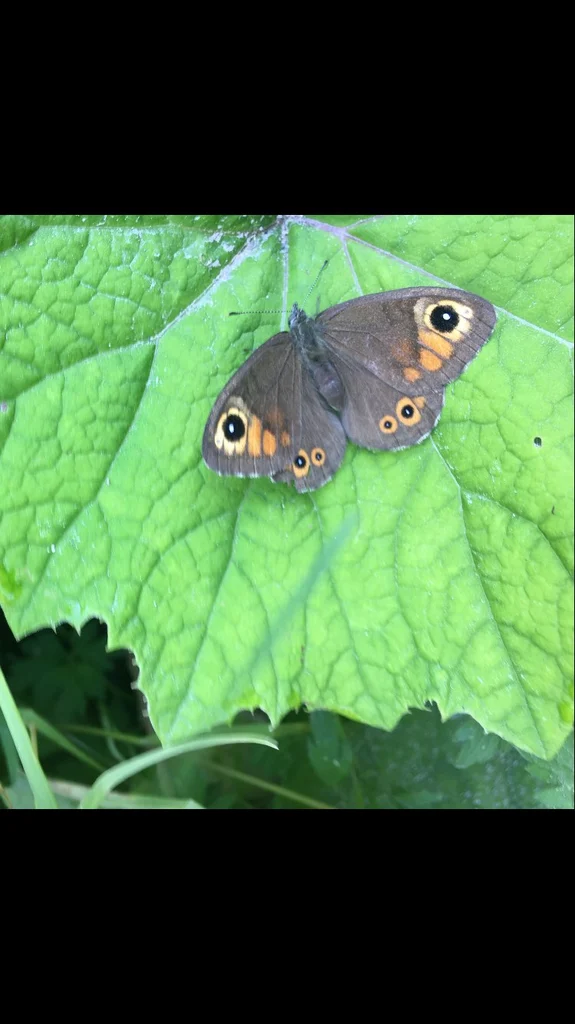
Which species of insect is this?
Lasiommata maera (also Pararge maera)
